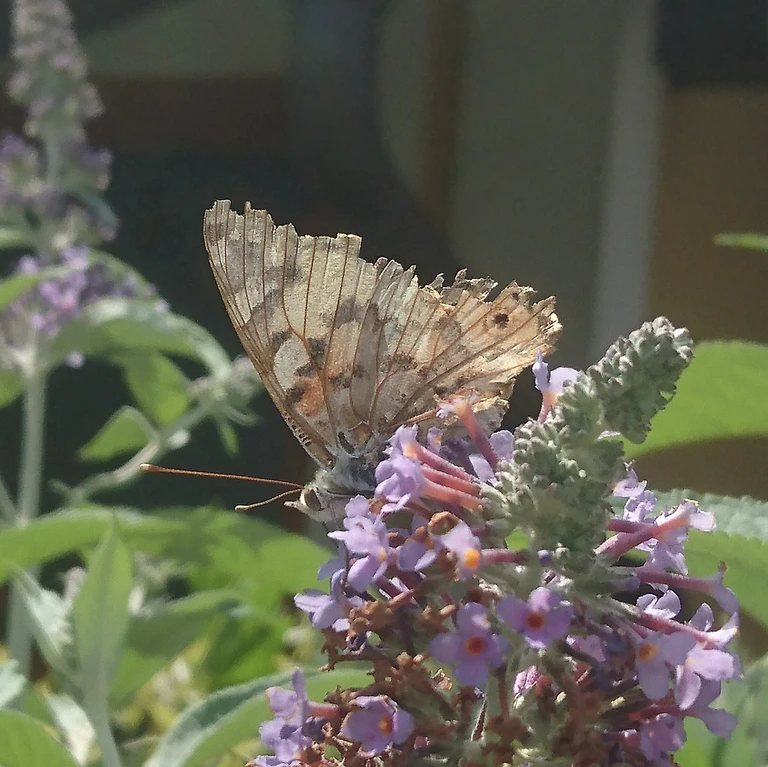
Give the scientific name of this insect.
Vanessa cardui
